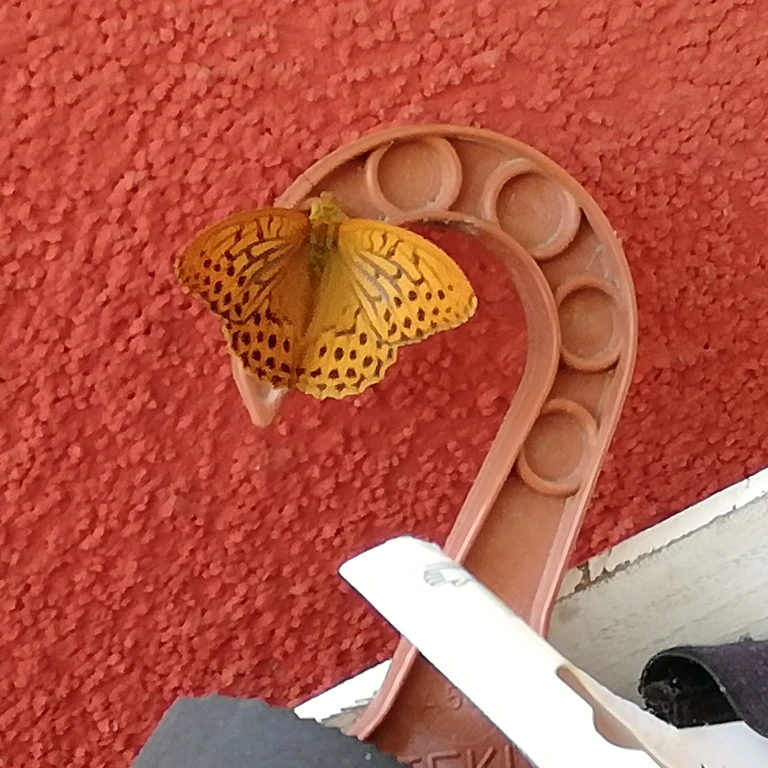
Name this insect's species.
Argynnis paphia
